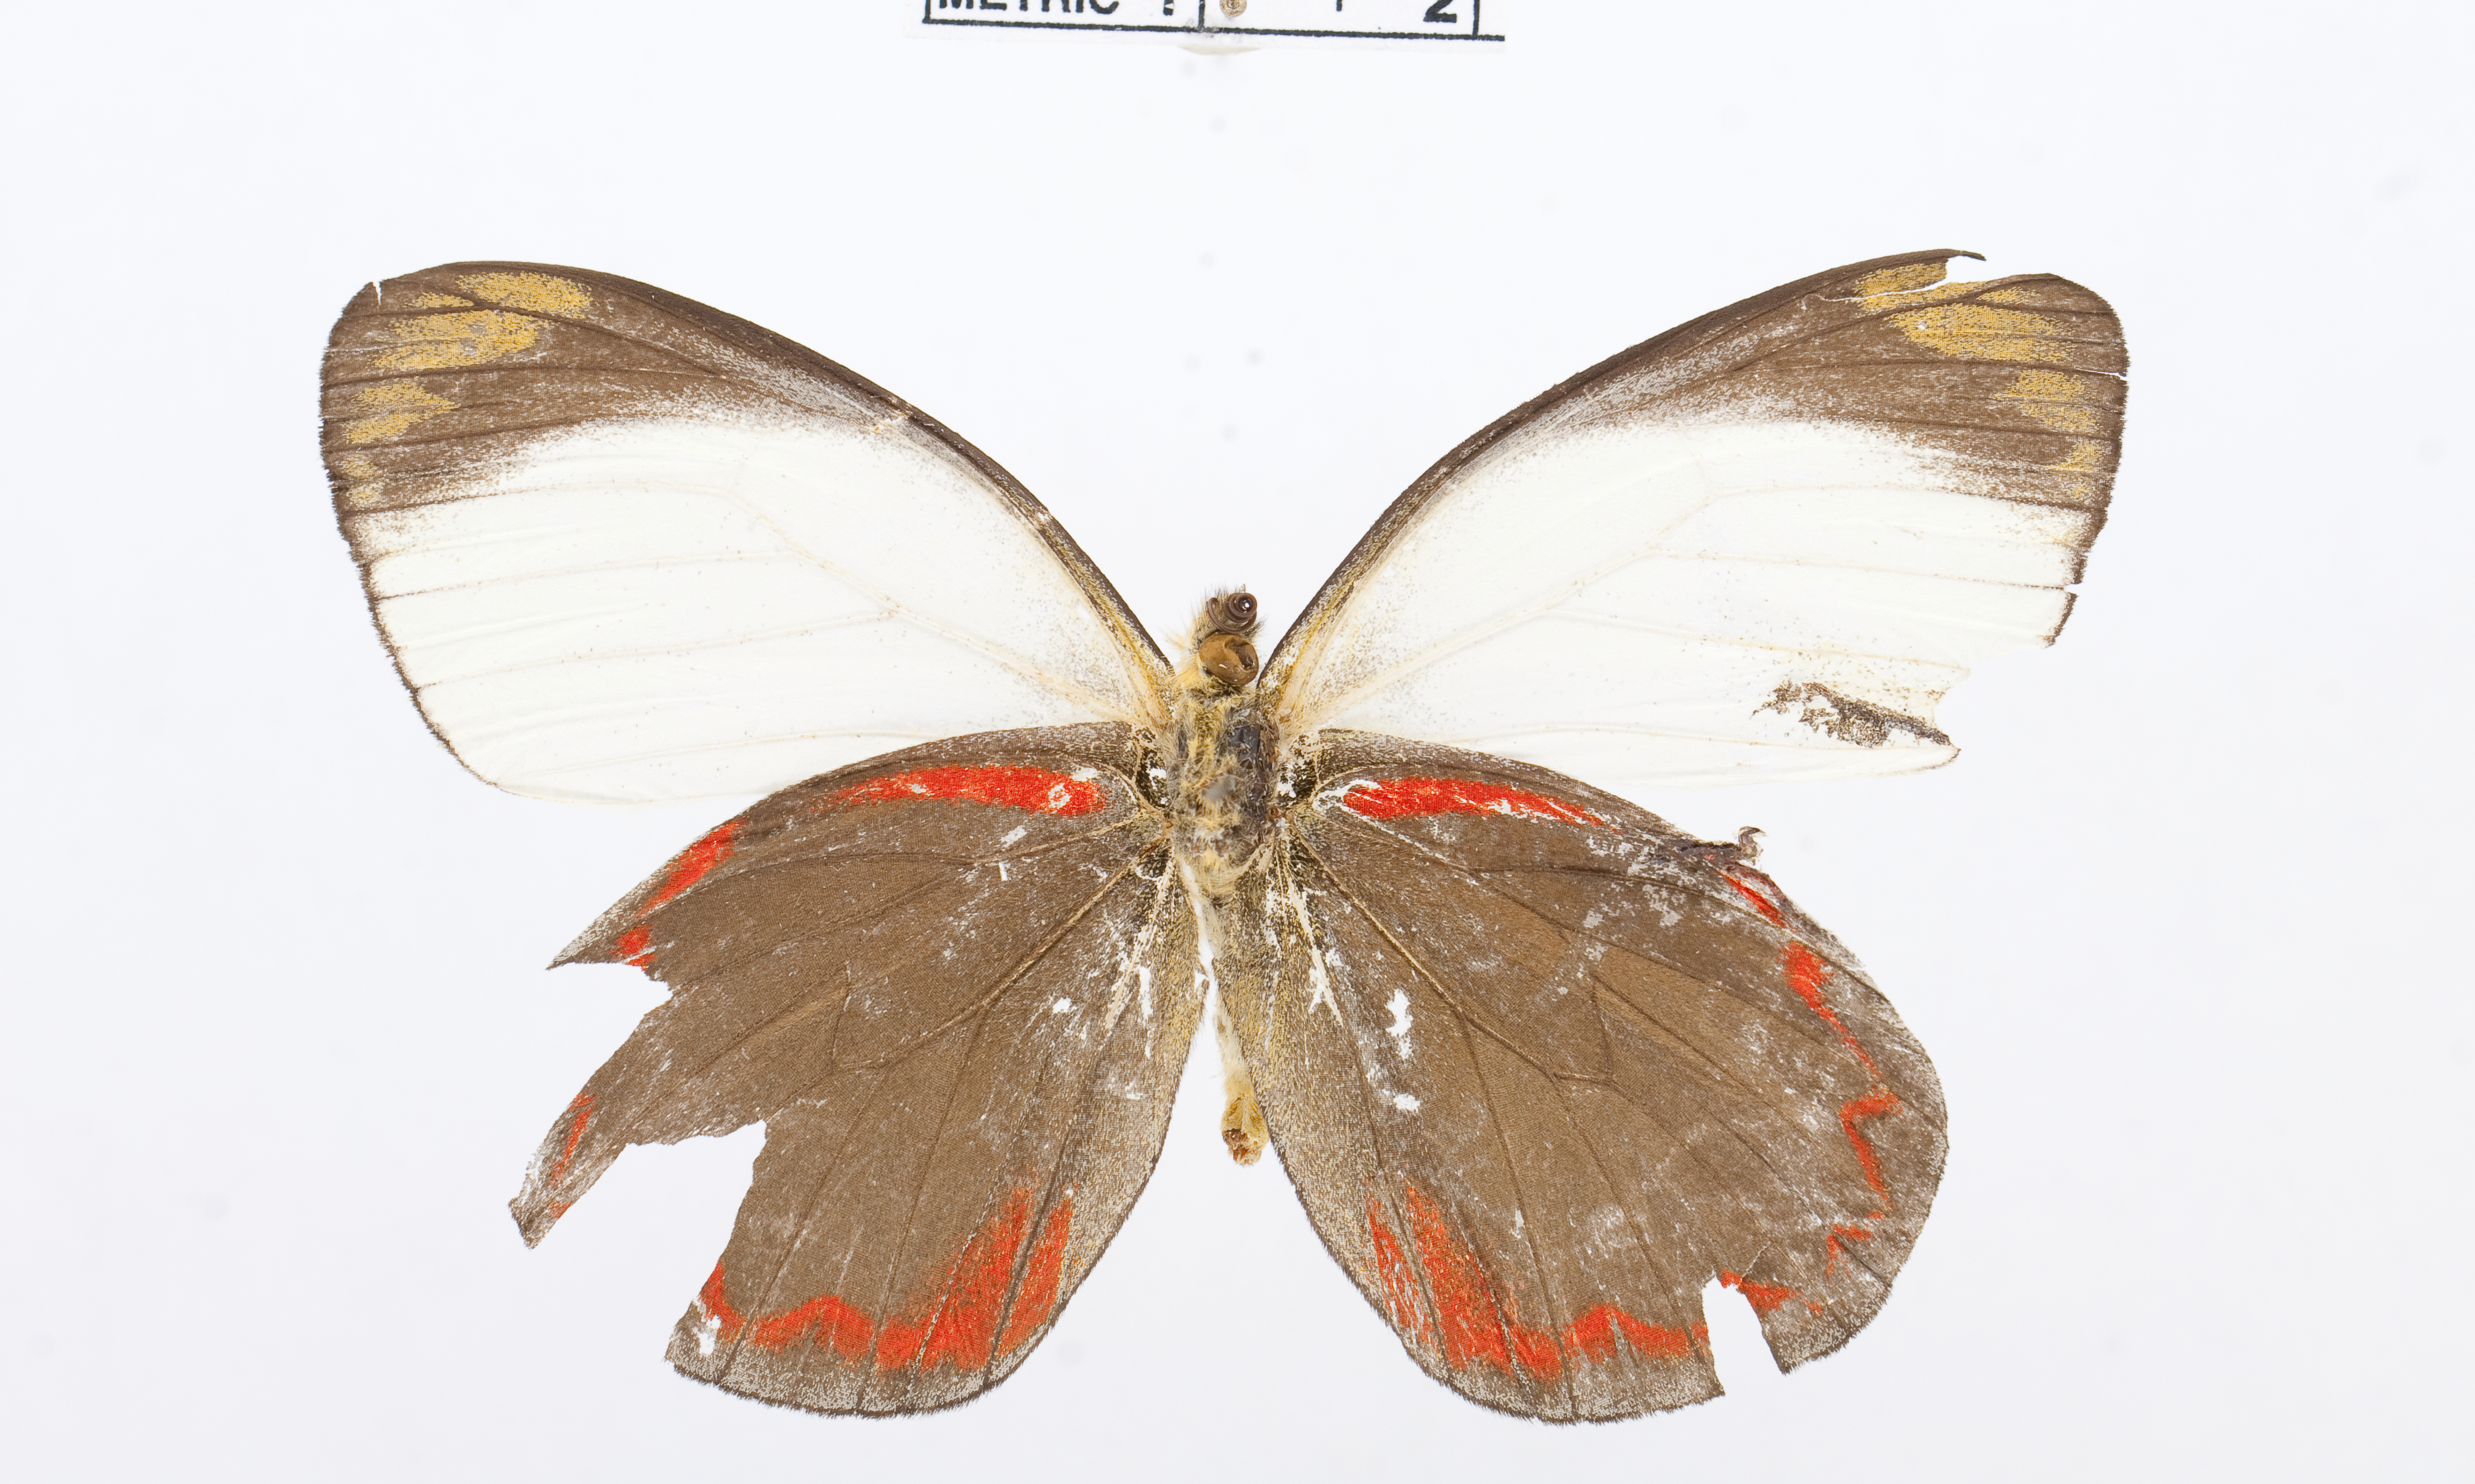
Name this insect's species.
Delias buruana
